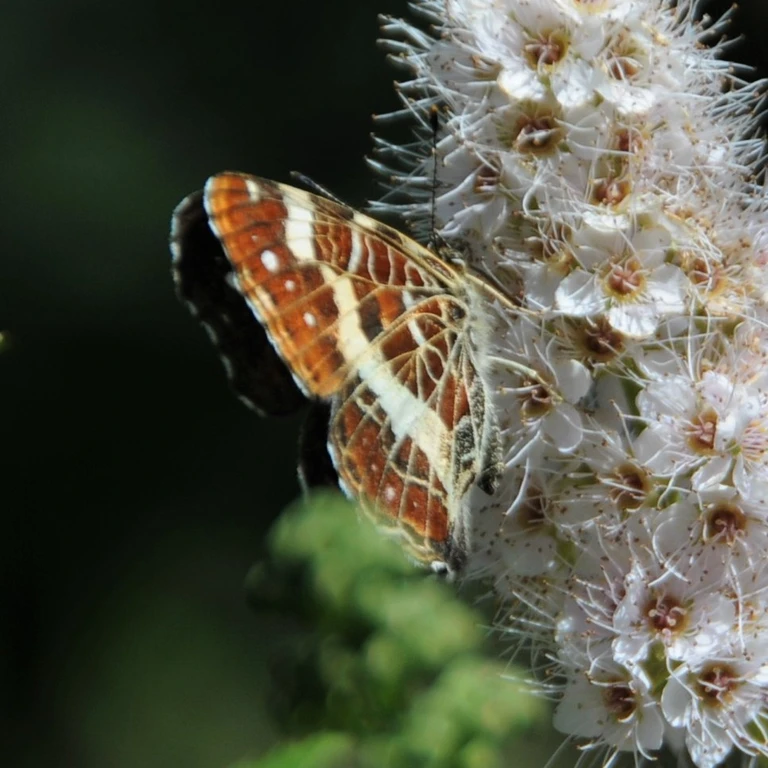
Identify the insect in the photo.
Araschnia levana
